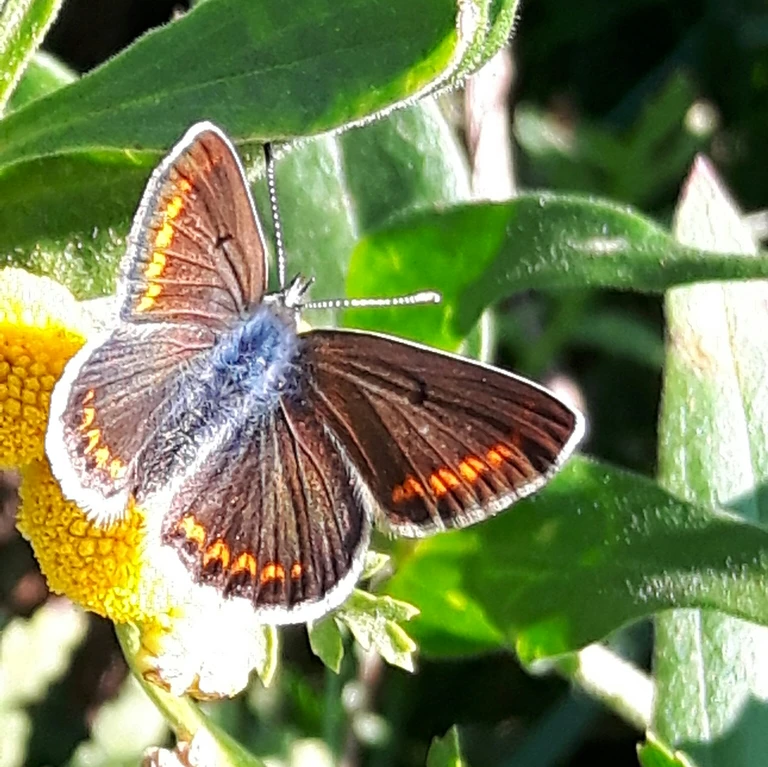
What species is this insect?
Aricia agestis/artaxerxes
